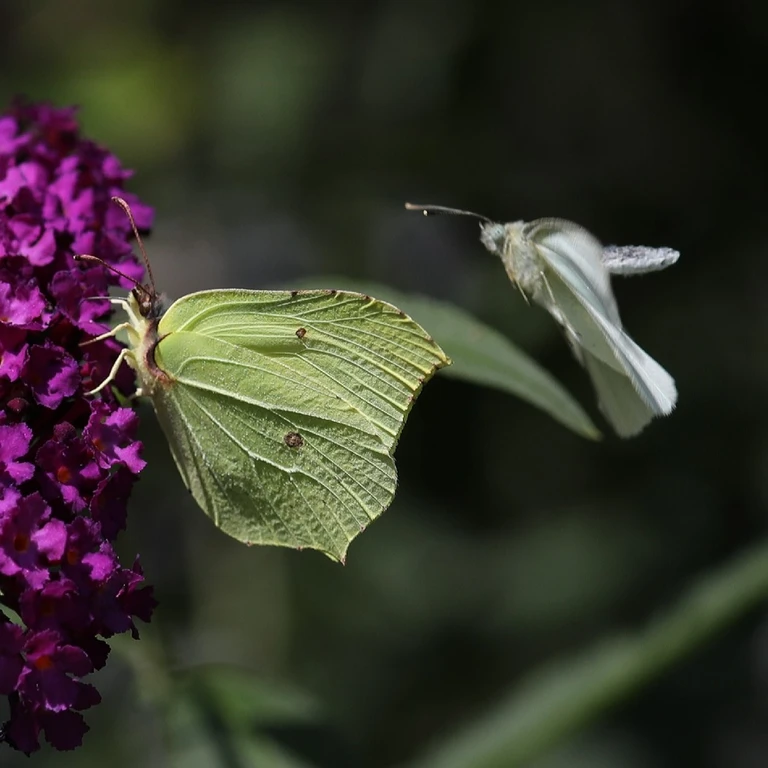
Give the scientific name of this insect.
Gonepteryx rhamni
